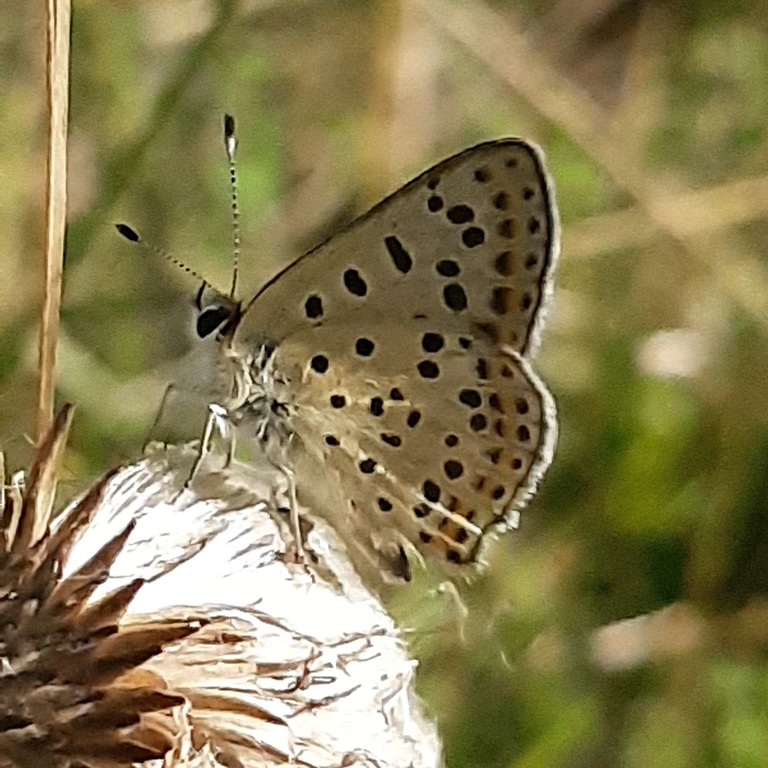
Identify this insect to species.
Lycaena tityrus (also Loweia tityrus)
